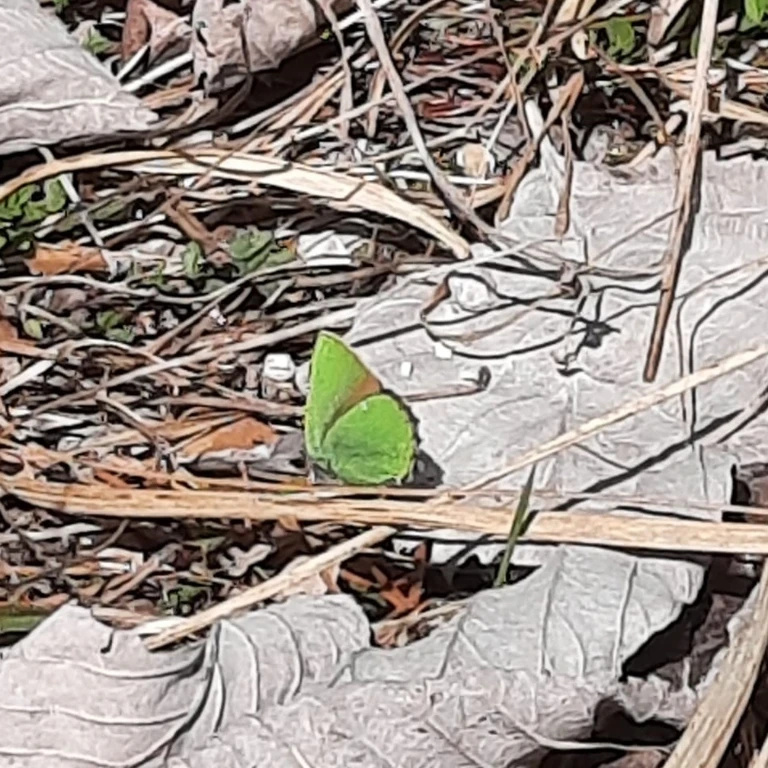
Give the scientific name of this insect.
Callophrys rubi
